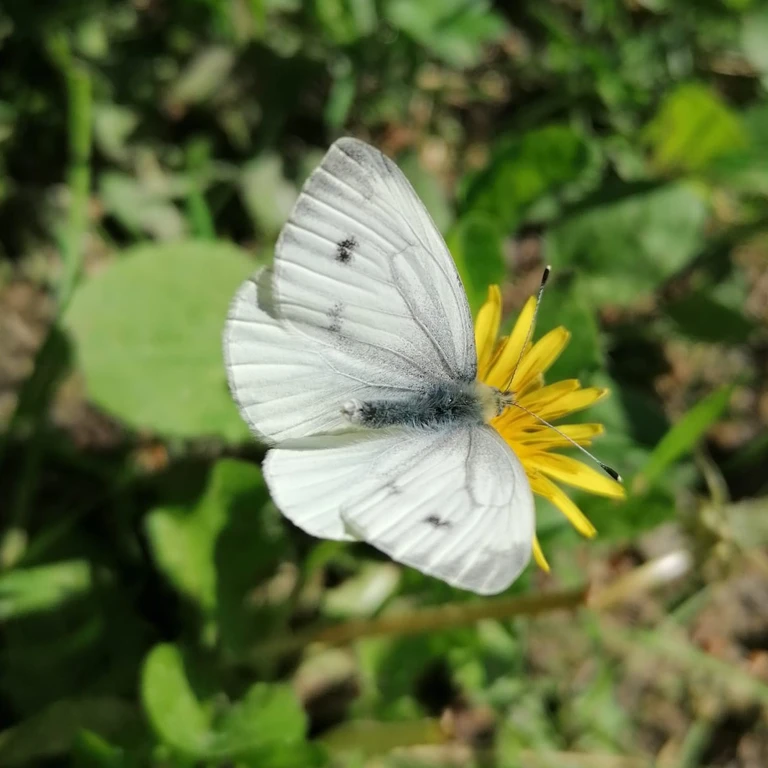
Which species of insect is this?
Pieris napi
